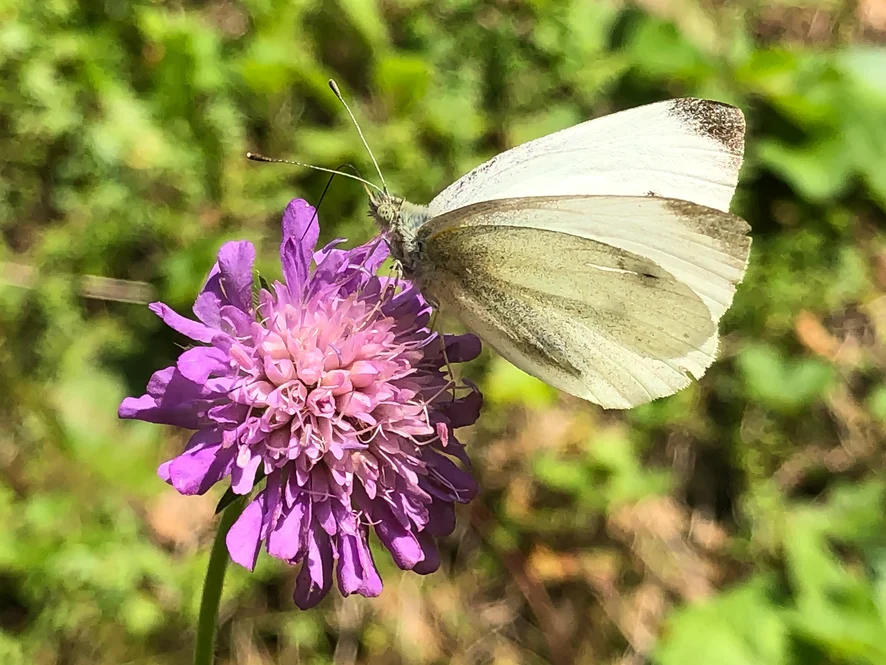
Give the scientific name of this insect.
Pieris rapae
